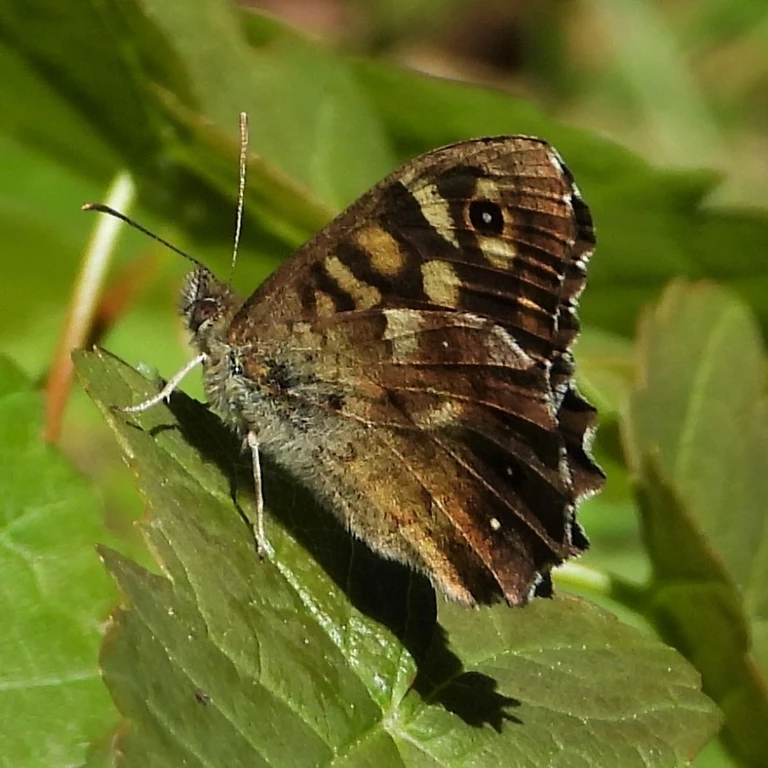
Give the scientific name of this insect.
Pararge aegeria
